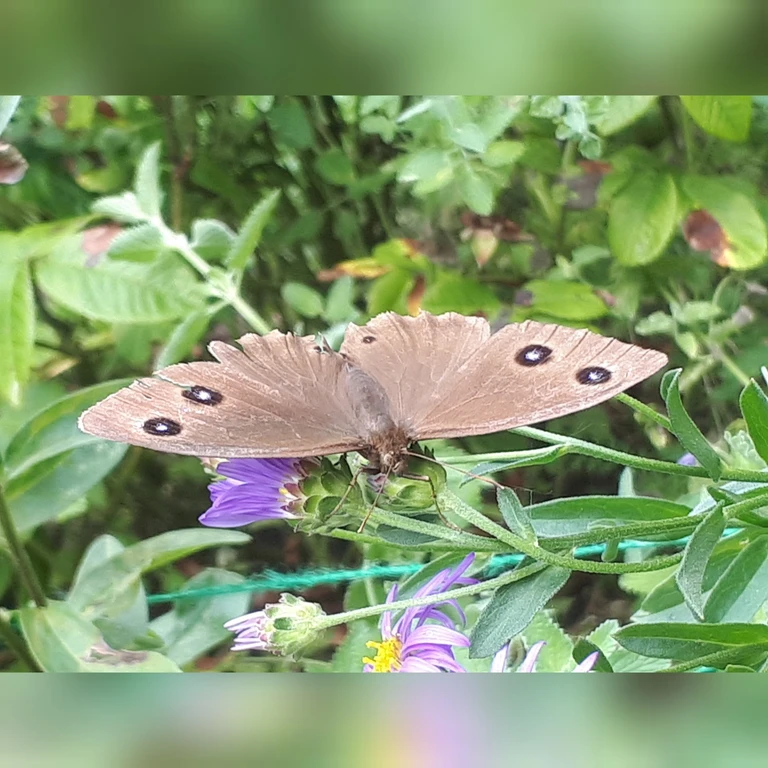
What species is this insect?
Minois dryas
